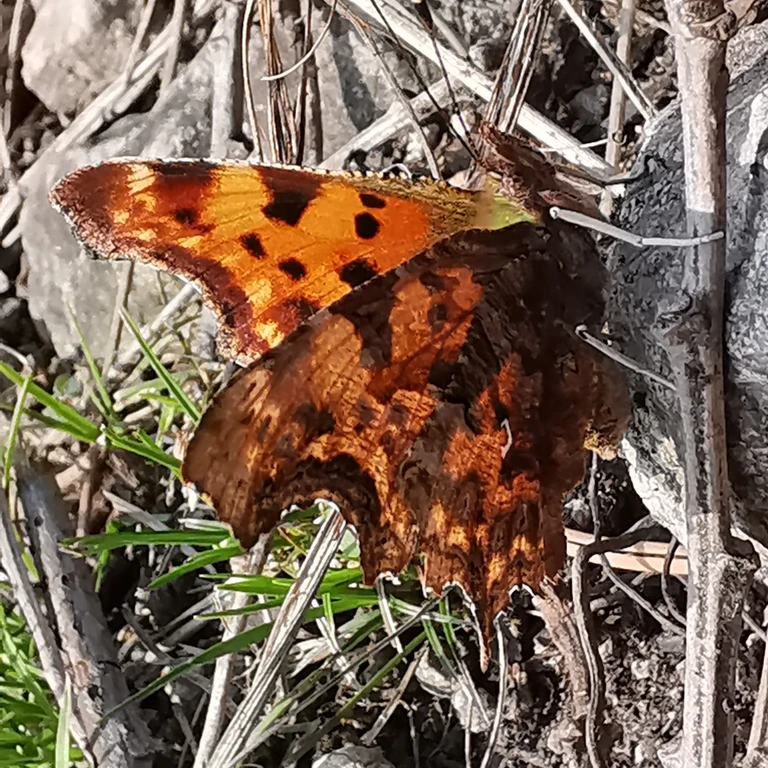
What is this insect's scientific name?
Polygonia c-album
